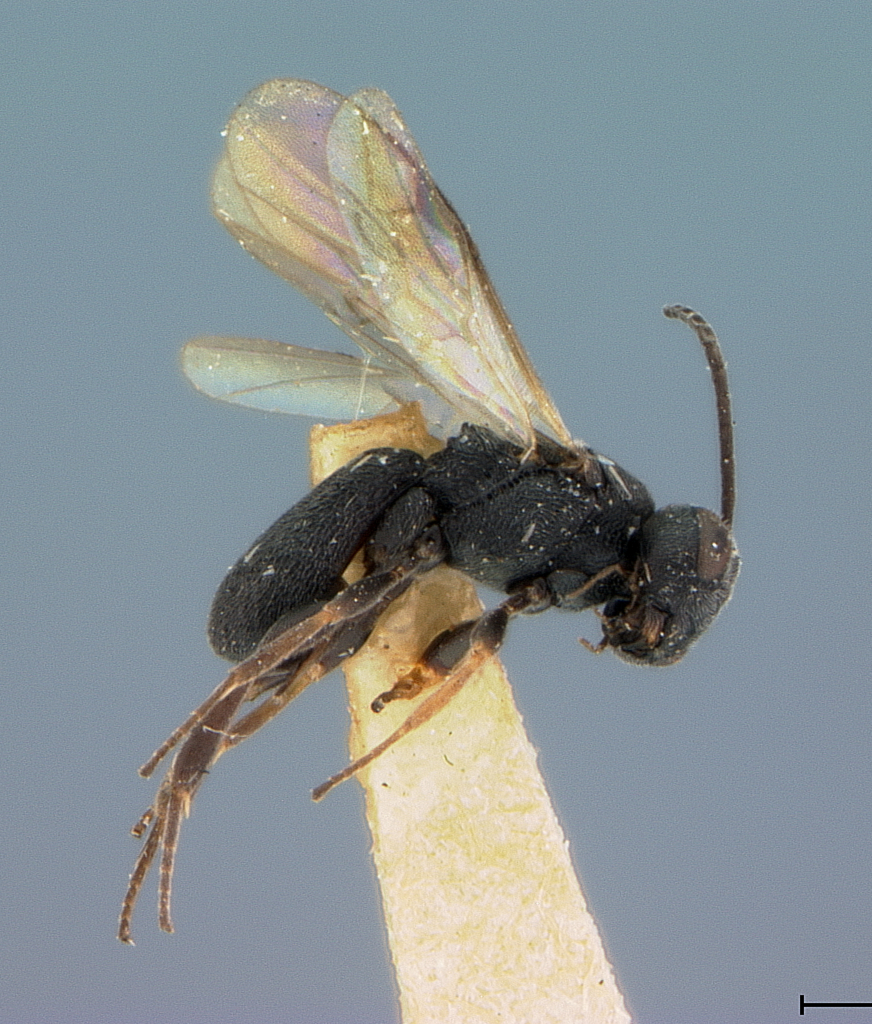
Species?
Chelonus niger
